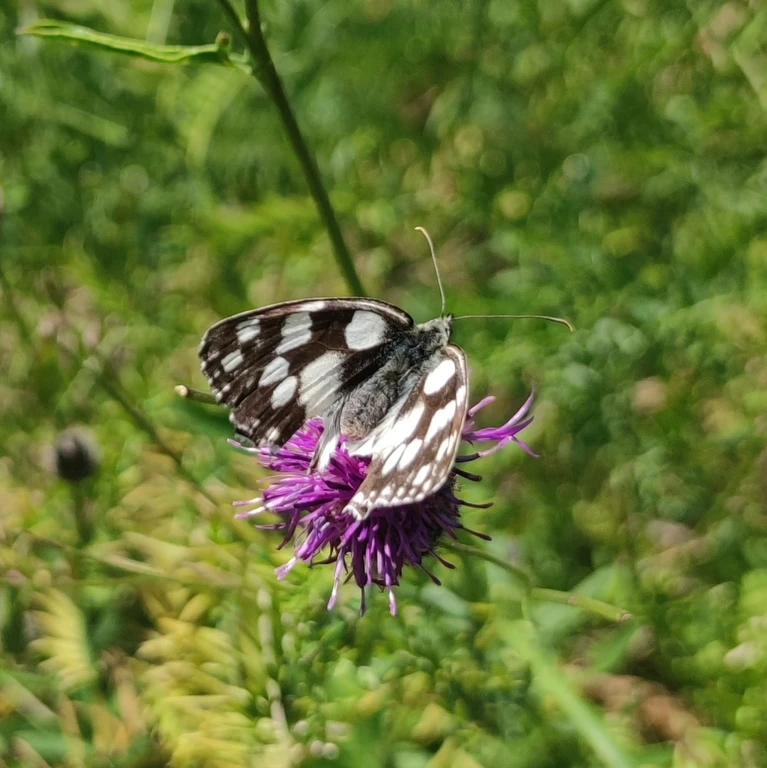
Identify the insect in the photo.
Melanargia galathea
